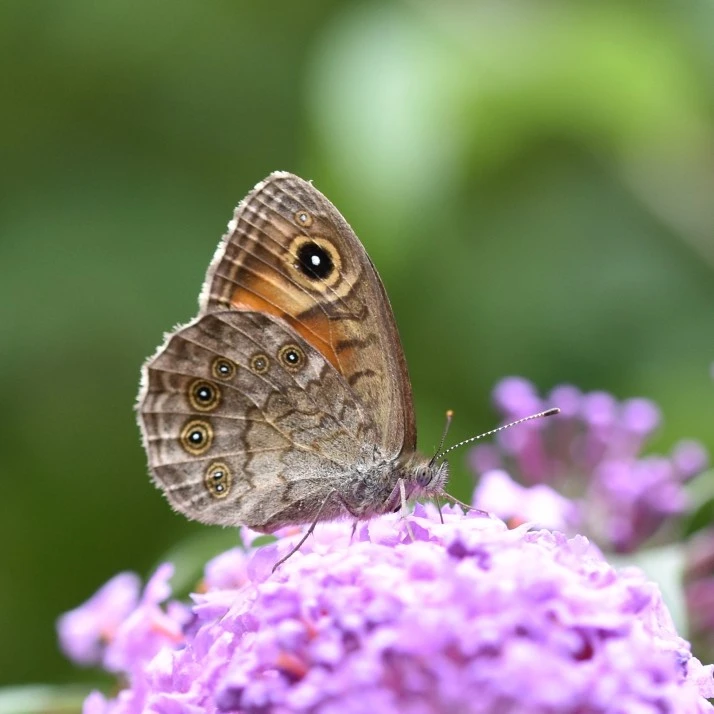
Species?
Lasiommata maera (also Pararge maera)
